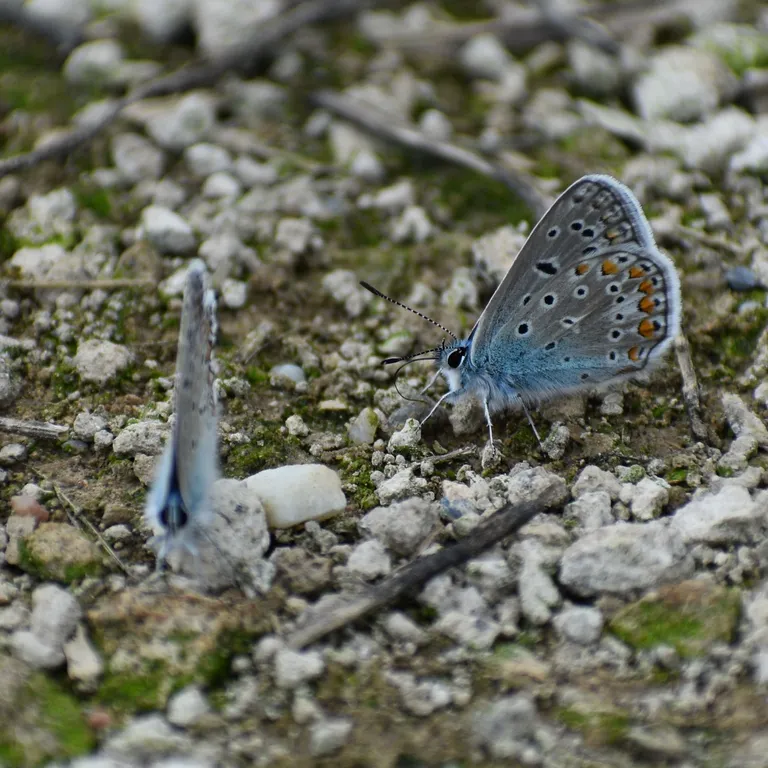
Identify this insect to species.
Polyommatus icarus
